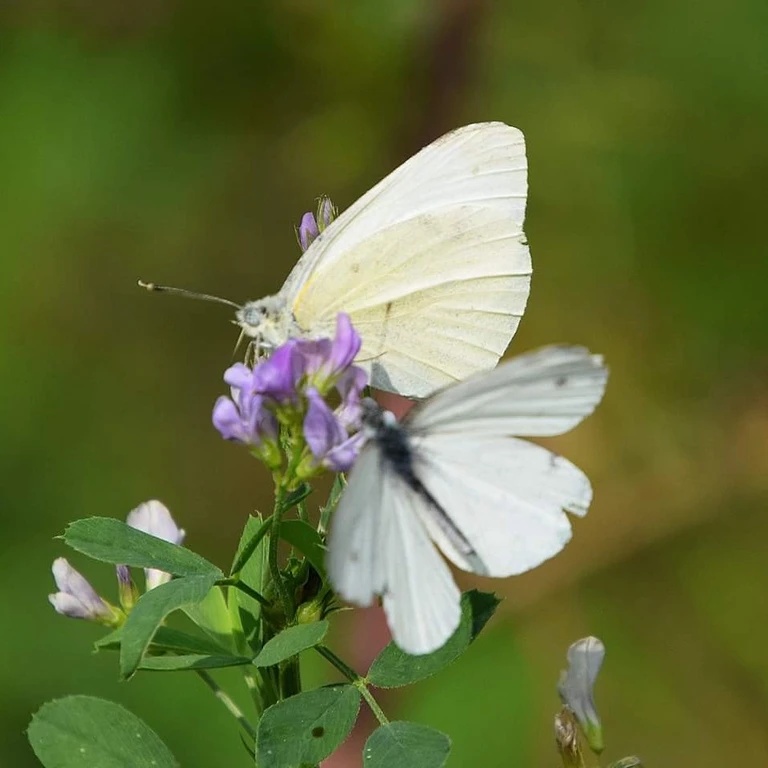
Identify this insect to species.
Pieris rapae
